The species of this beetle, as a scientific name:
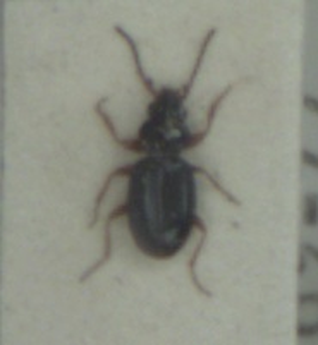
Bembidion gilvipes
